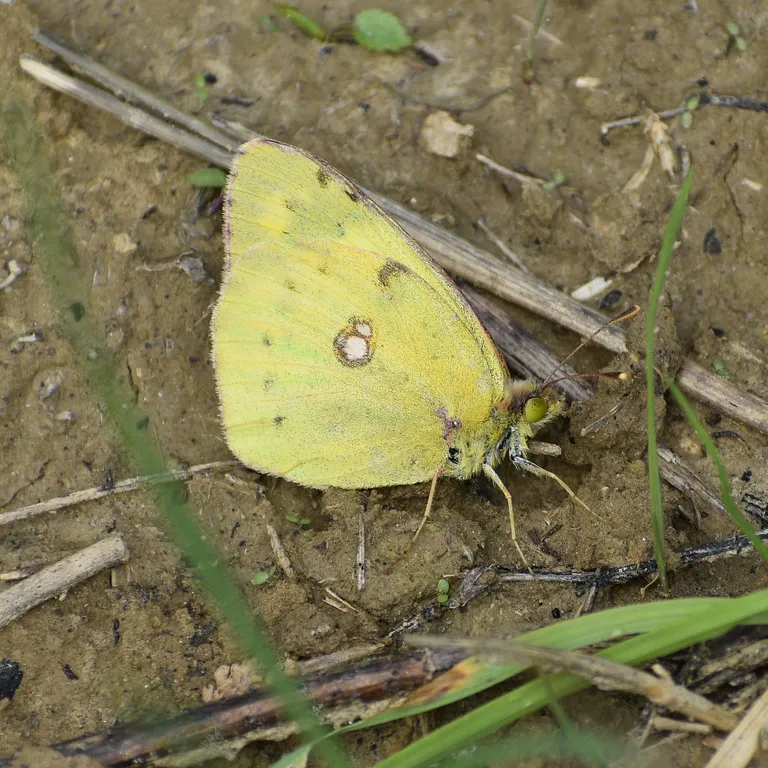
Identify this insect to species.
Colias croceus
